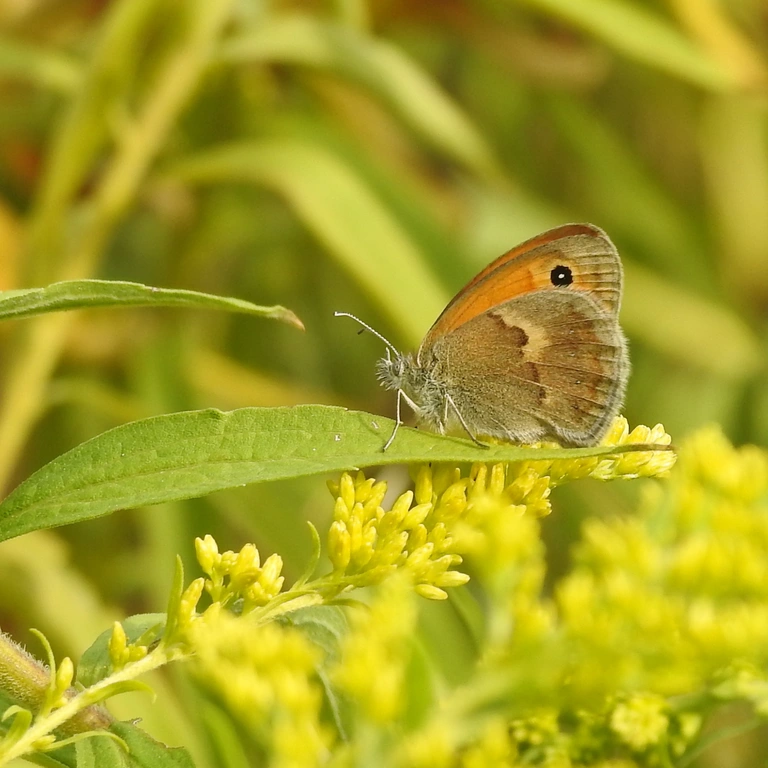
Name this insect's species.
Coenonympha pamphilus
